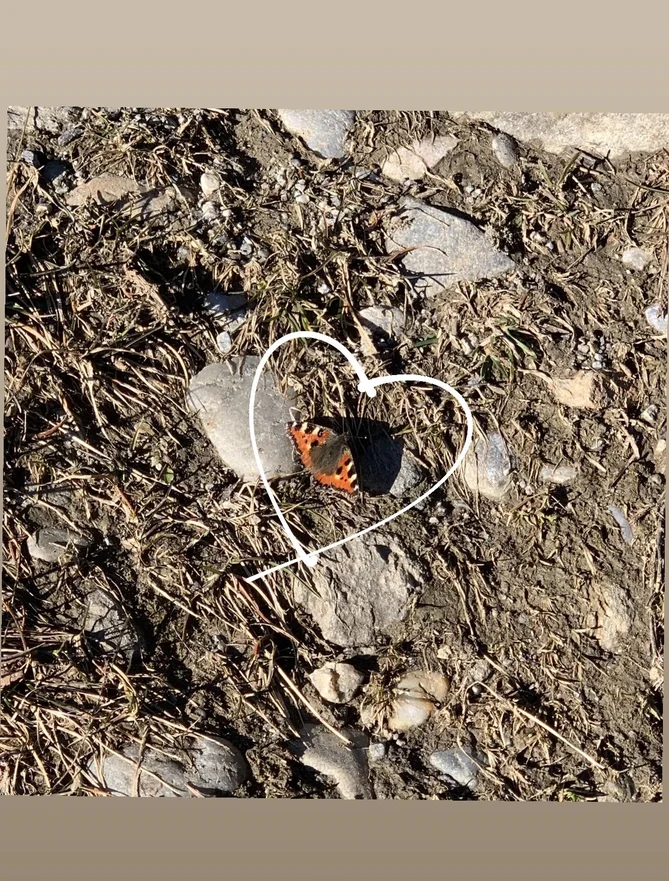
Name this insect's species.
Aglais urticae
